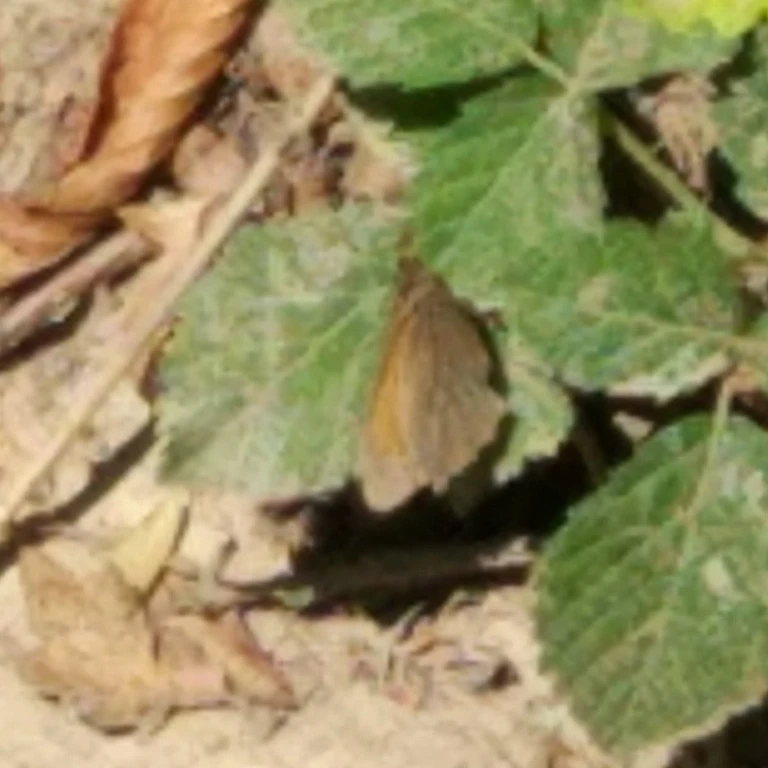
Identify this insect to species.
Maniola jurtina
